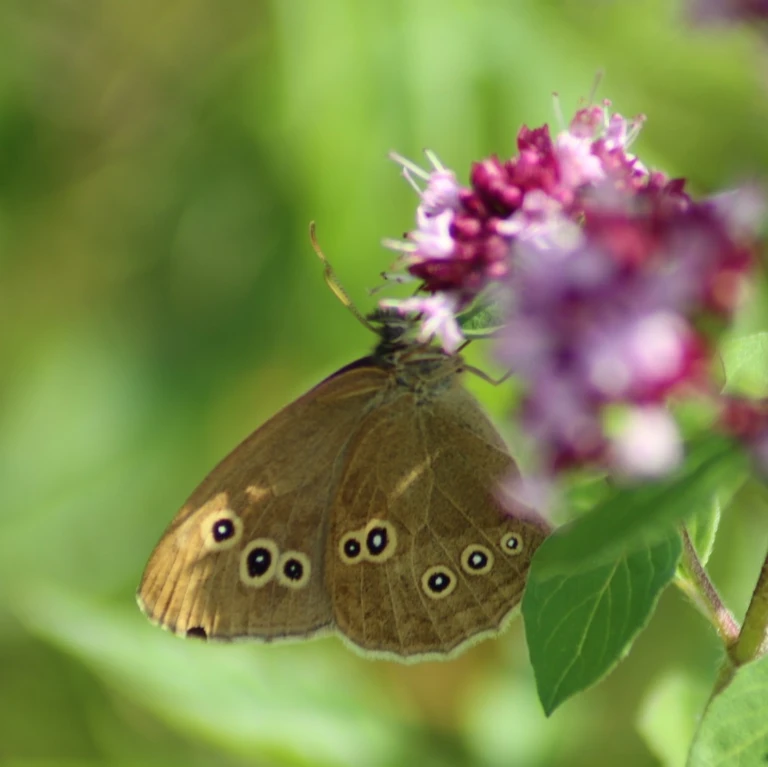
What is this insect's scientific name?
Aphantopus hyperantus
